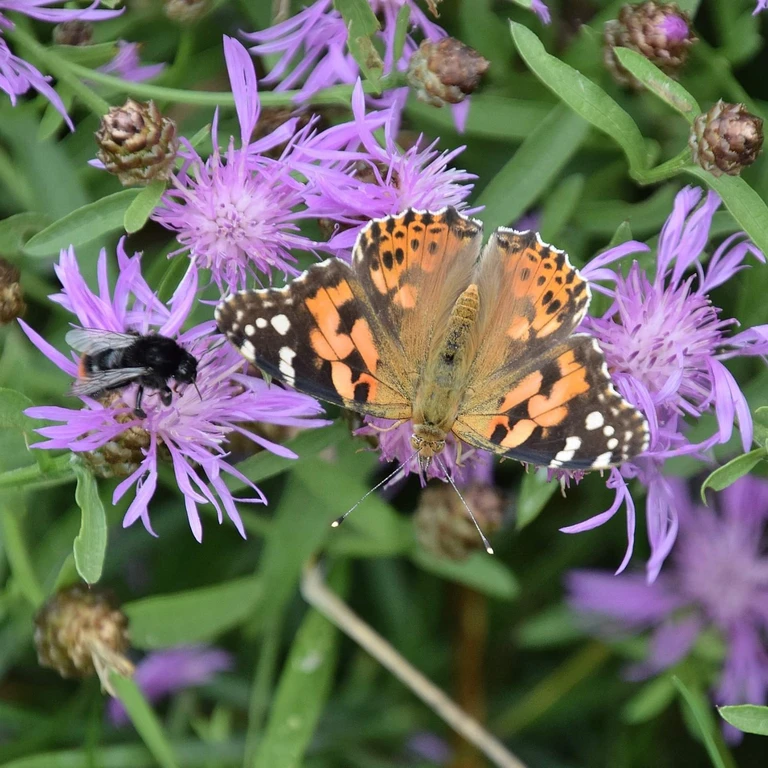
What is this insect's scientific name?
Vanessa cardui
